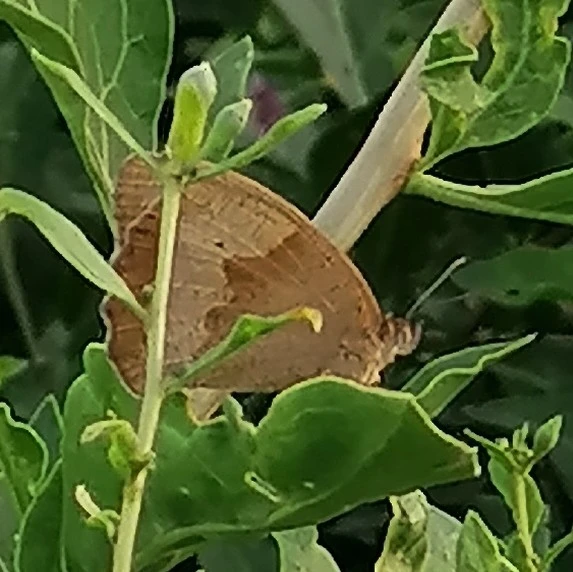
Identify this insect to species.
Maniola jurtina
